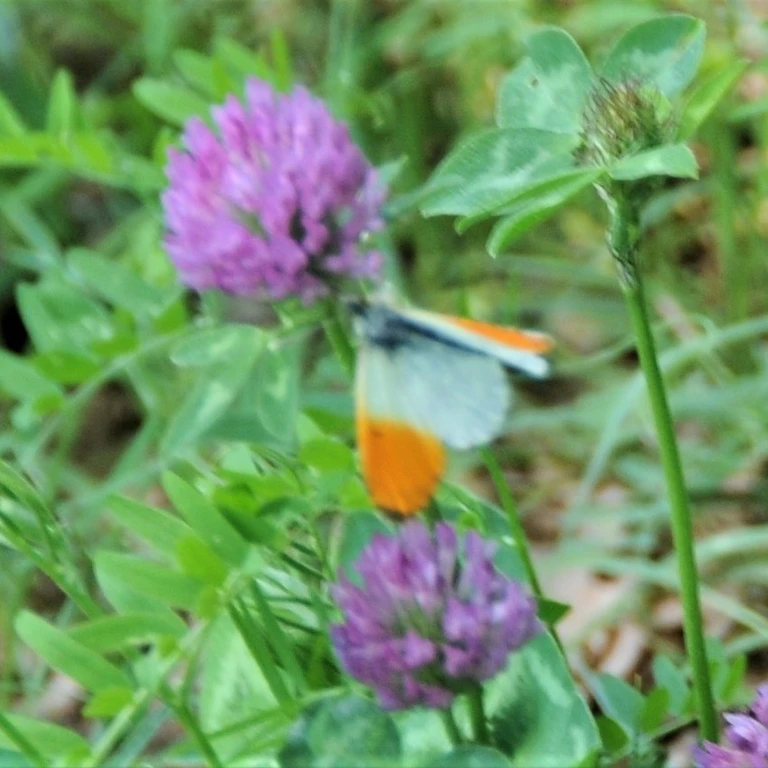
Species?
Anthocharis cardamines
